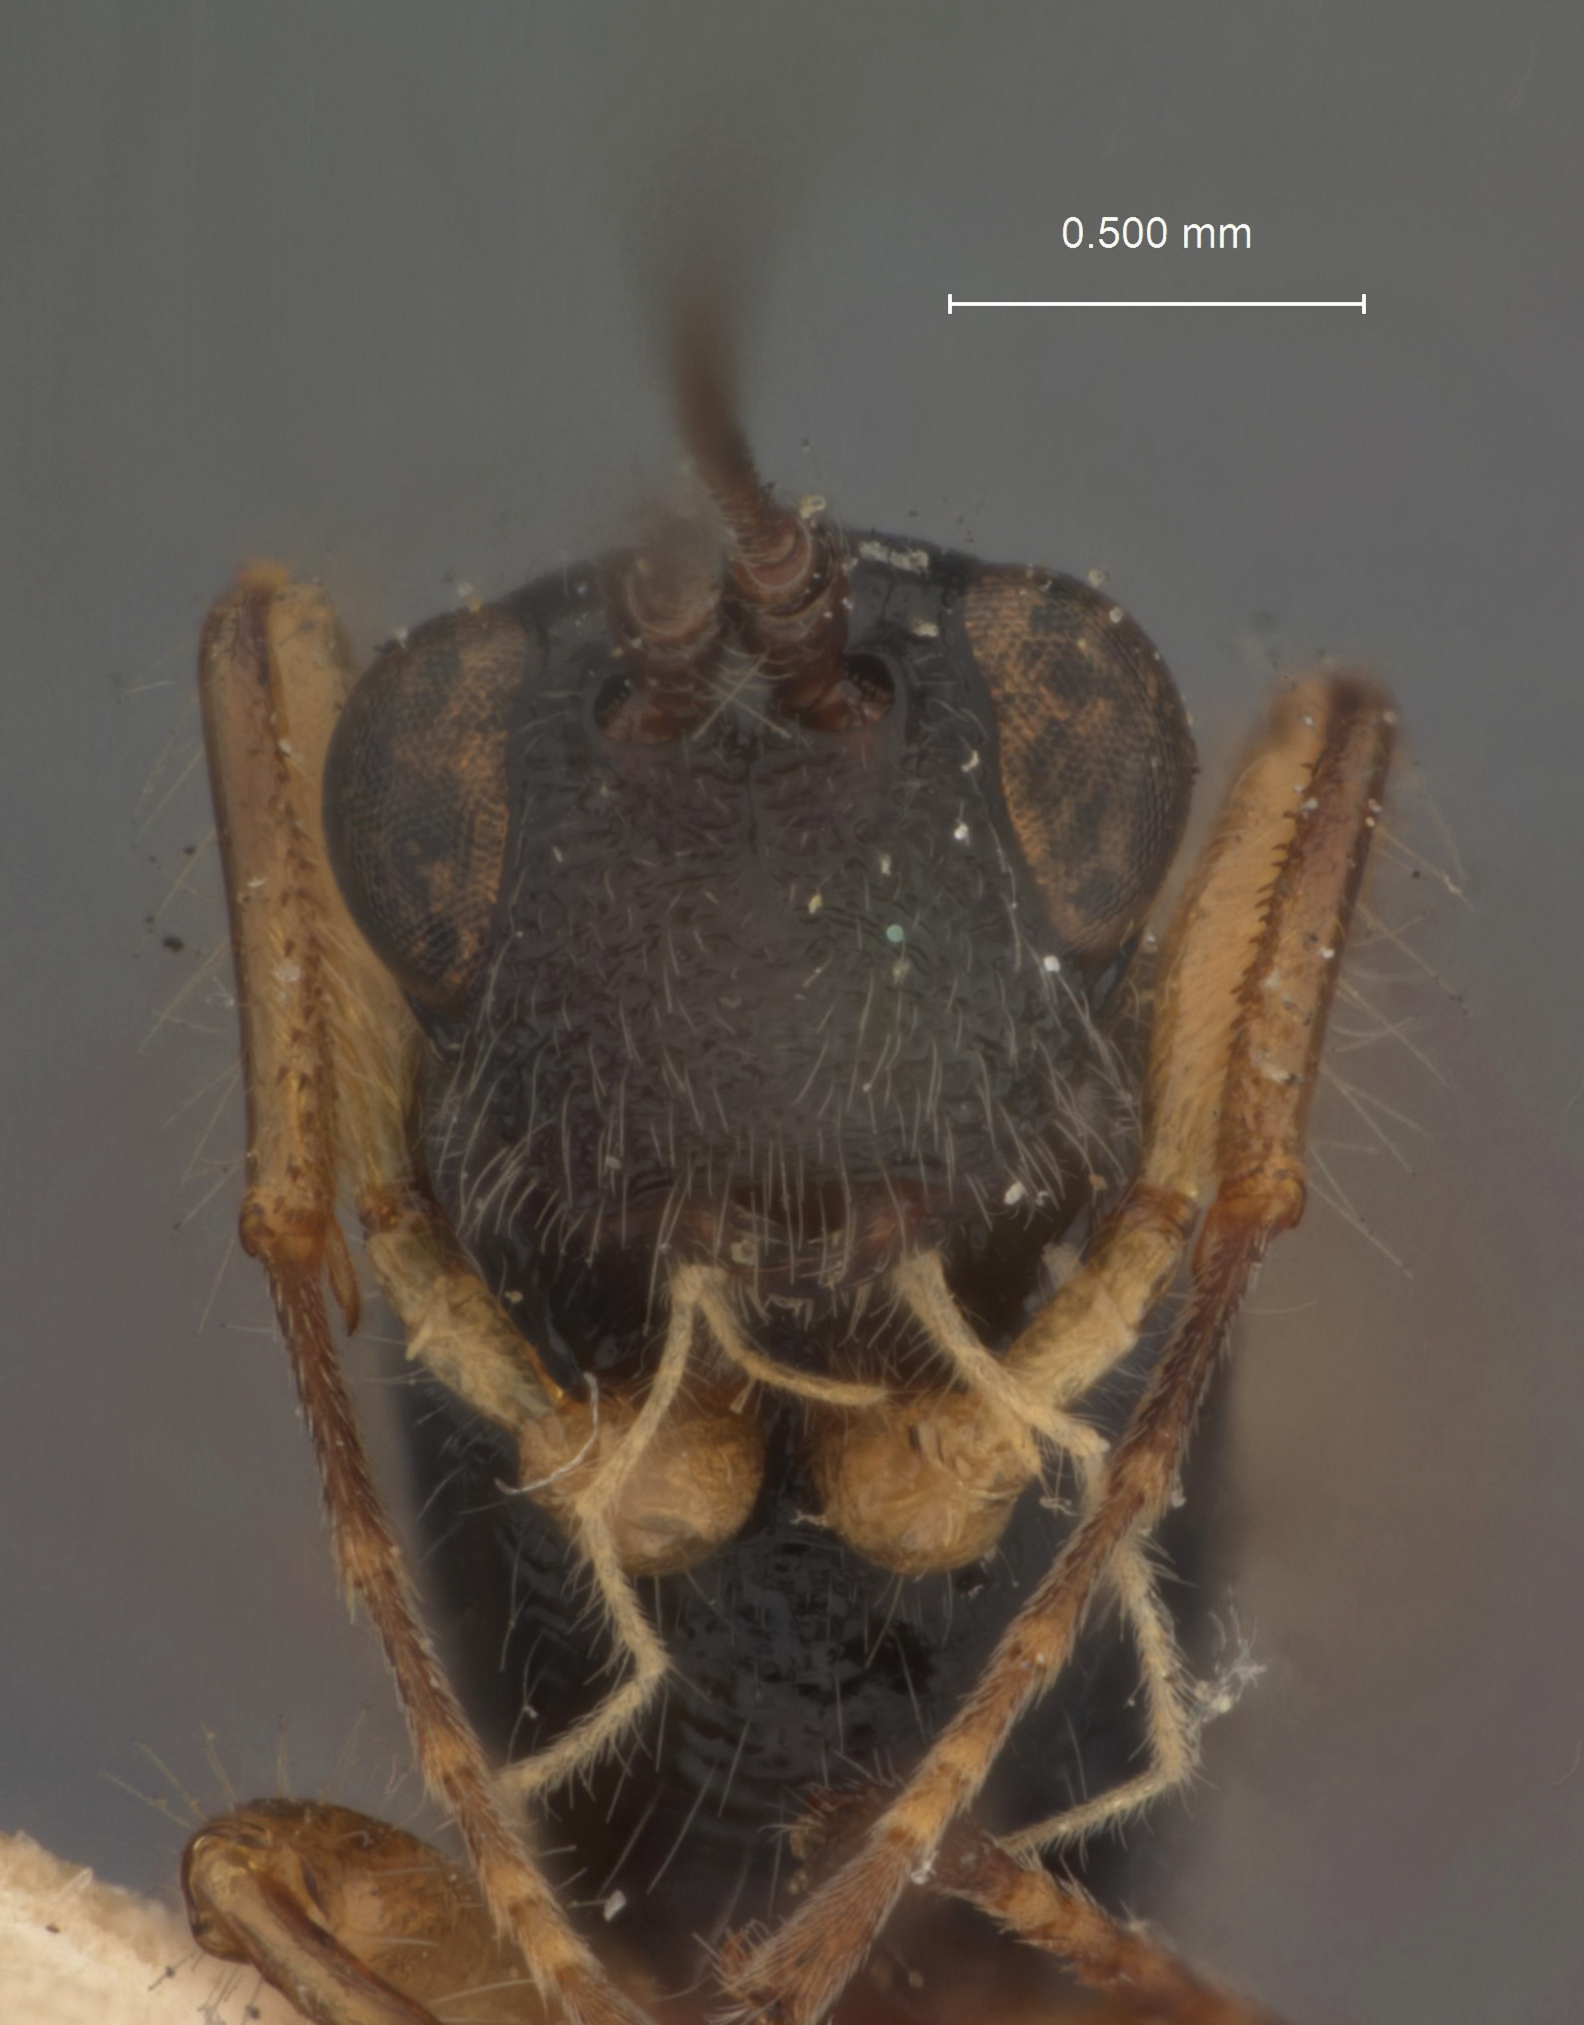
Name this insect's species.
Spathius aristaeus
